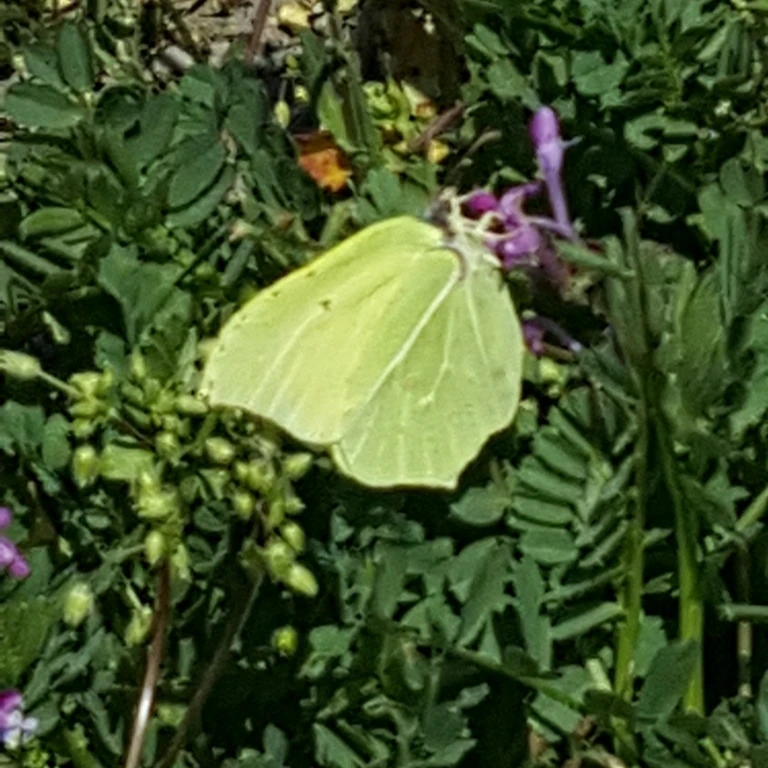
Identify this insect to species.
Gonepteryx rhamni
